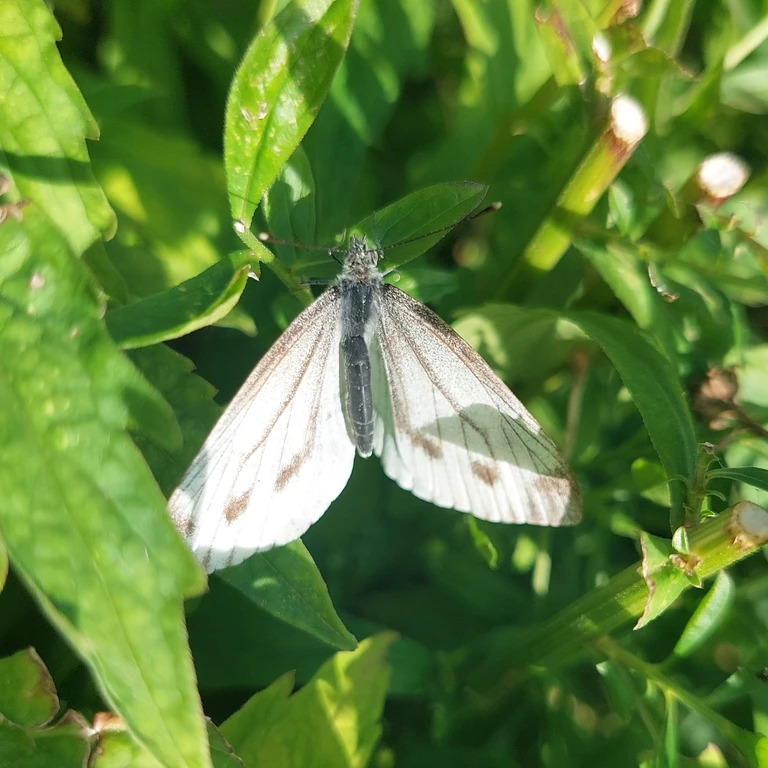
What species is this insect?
Pieris napi
